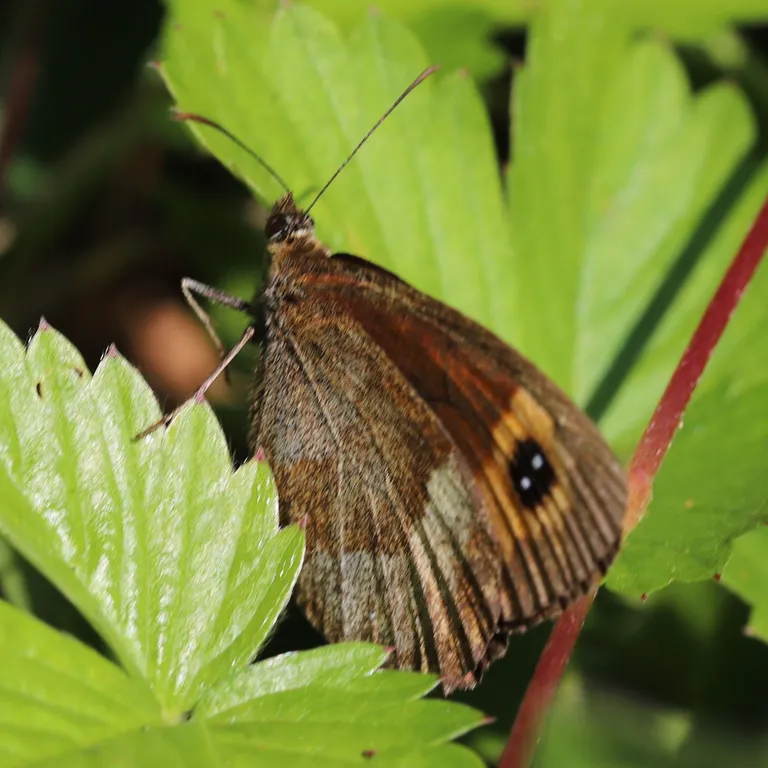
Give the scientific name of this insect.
Erebia aethiops
